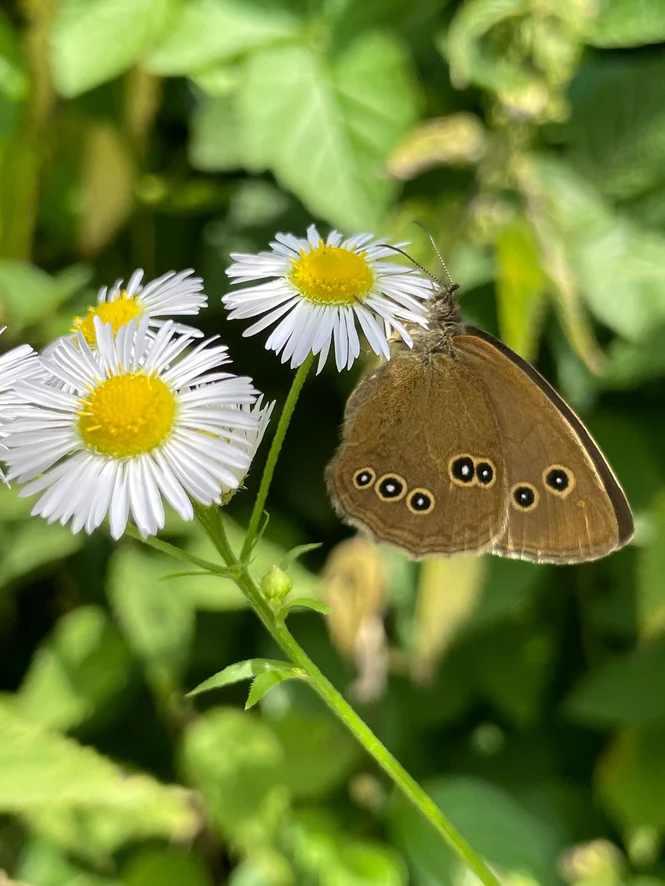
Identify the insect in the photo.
Aphantopus hyperantus
